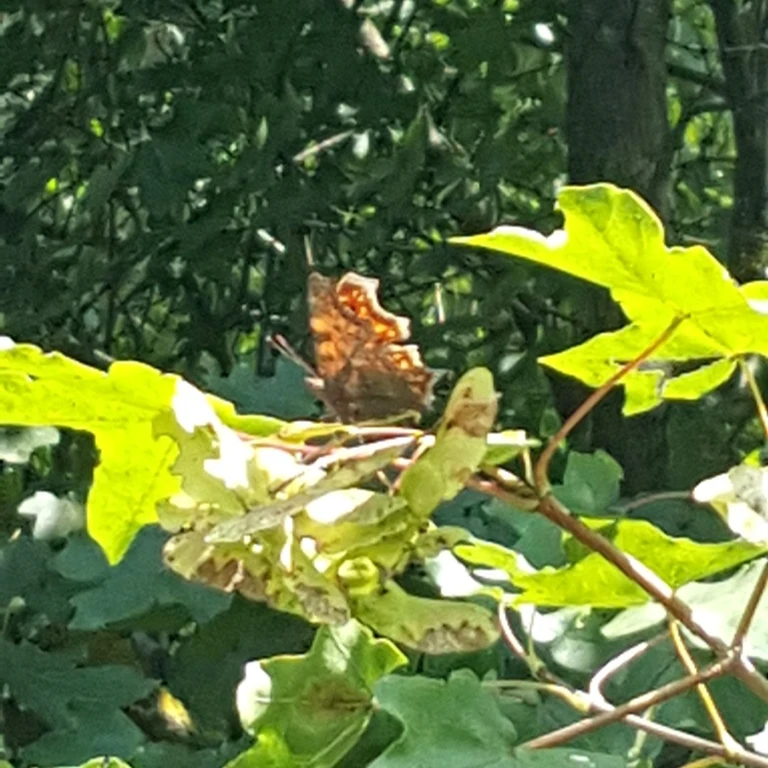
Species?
Polygonia c-album
